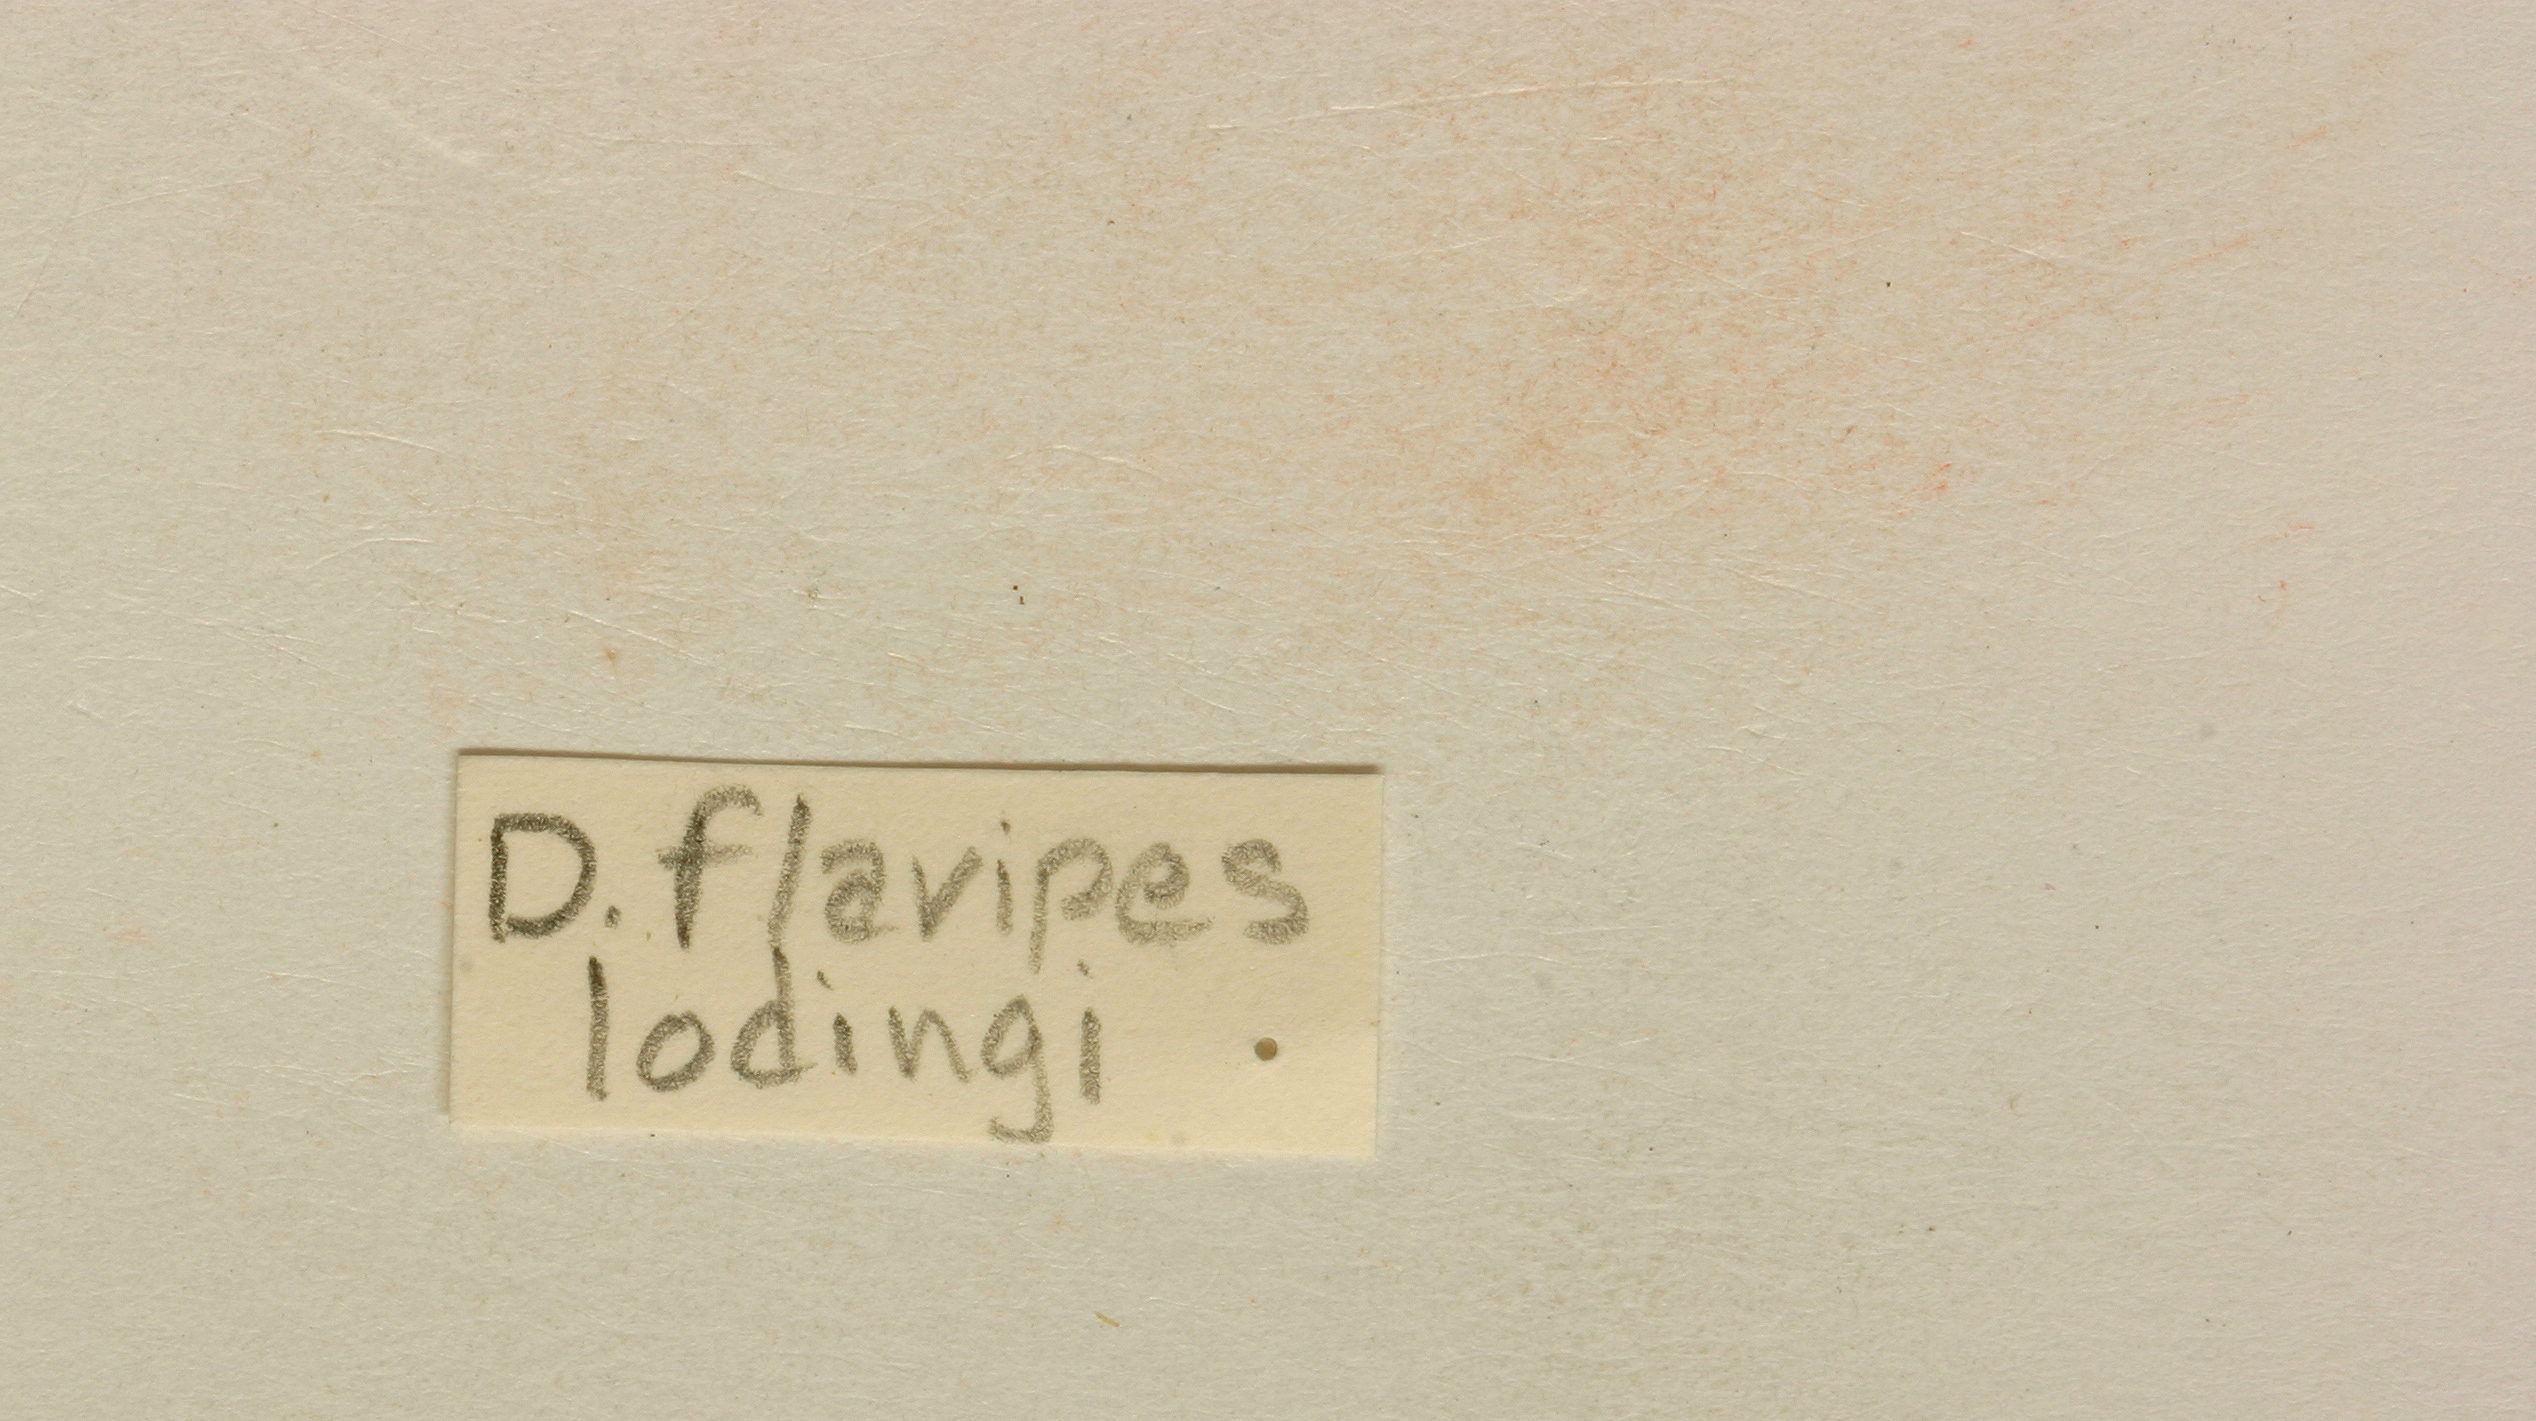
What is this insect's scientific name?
Donacia flavipes
